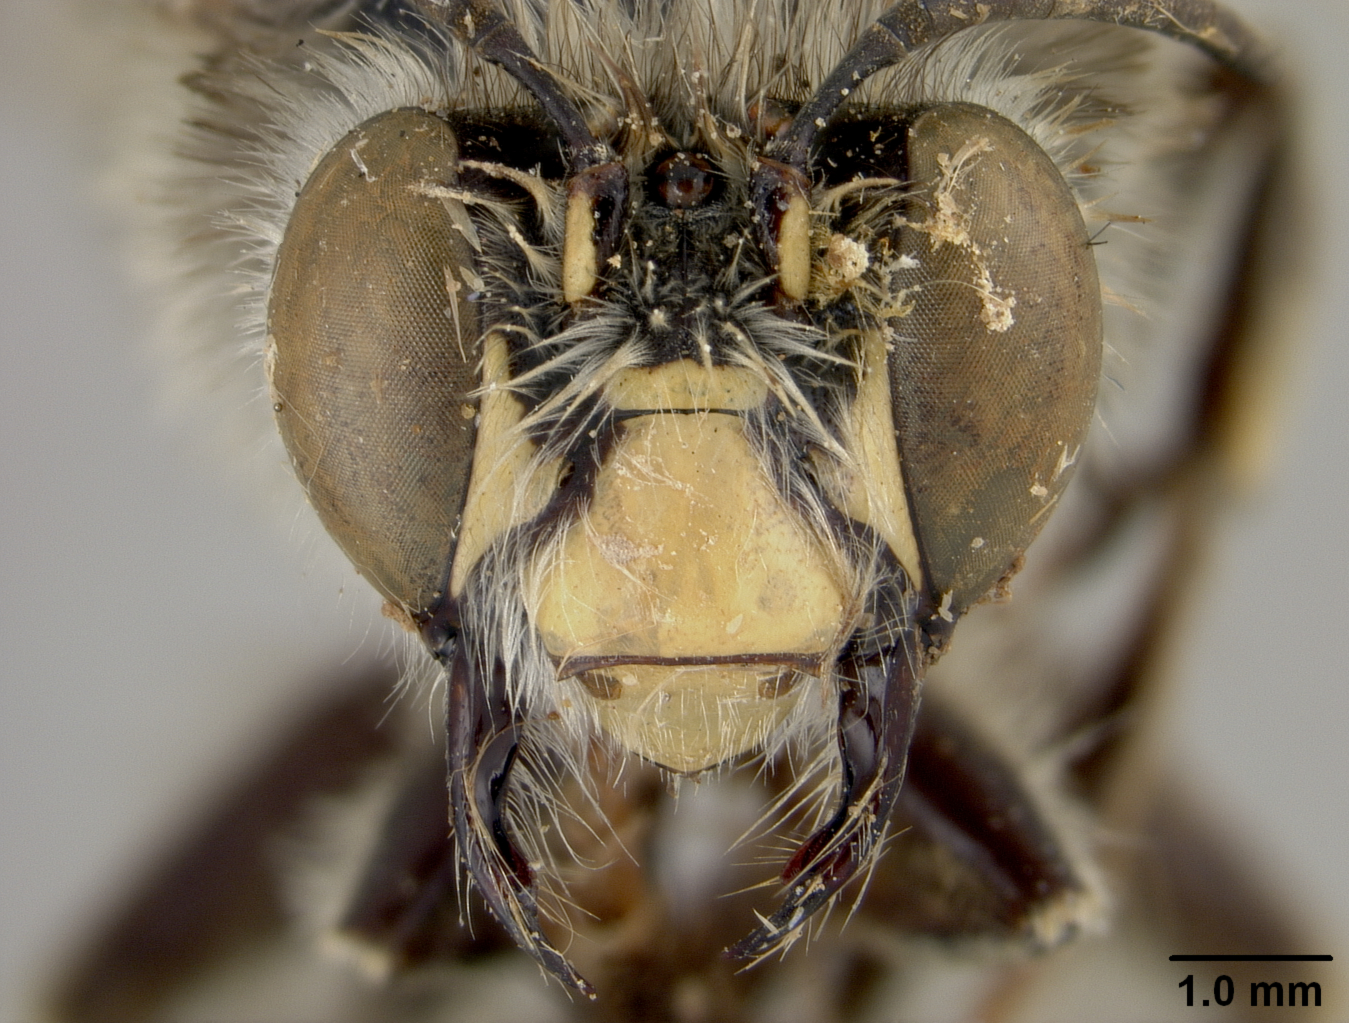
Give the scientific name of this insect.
Anthophora melanognatha
